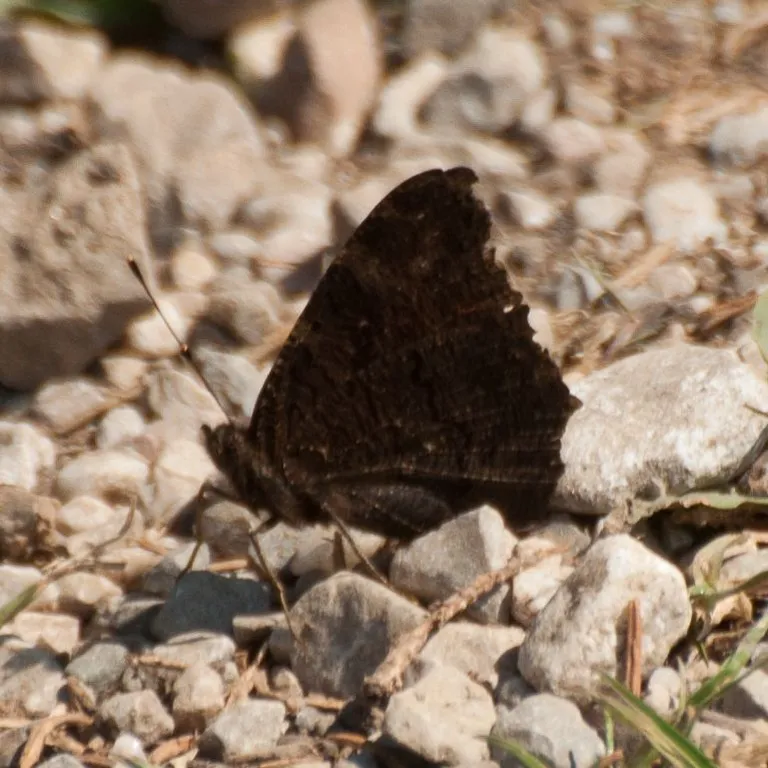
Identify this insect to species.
Aglais io
